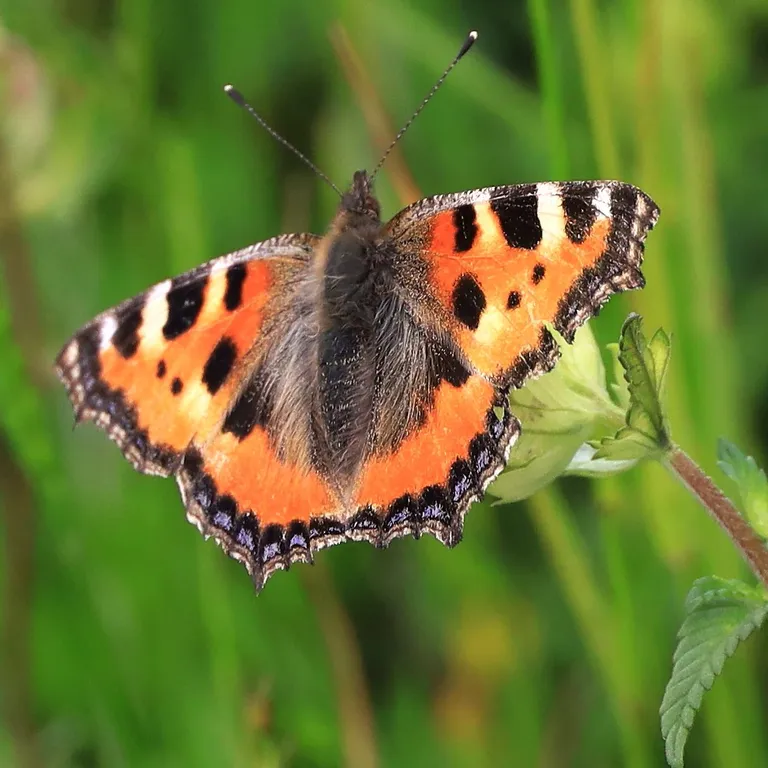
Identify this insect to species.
Aglais urticae
